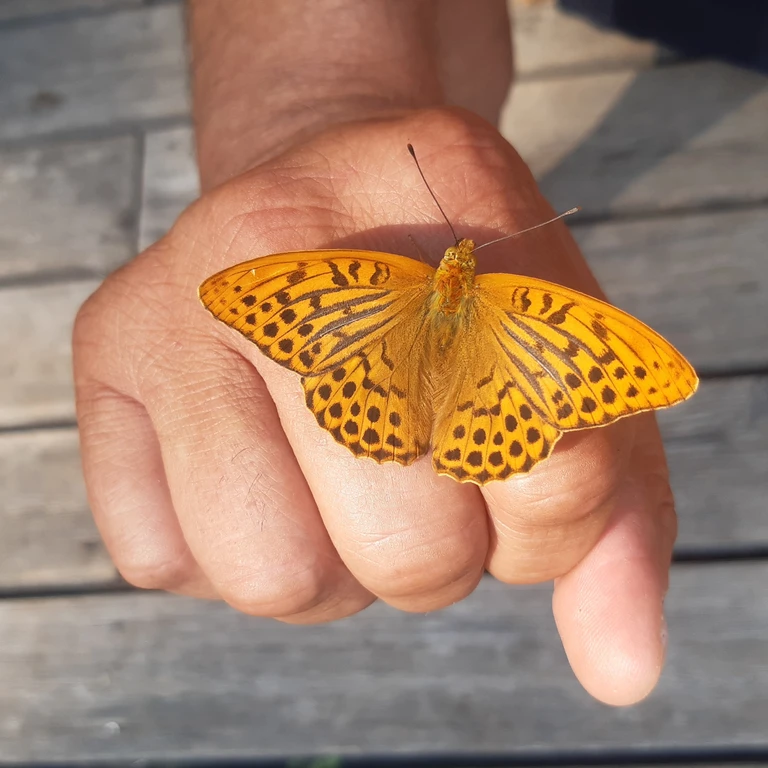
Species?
Argynnis paphia
